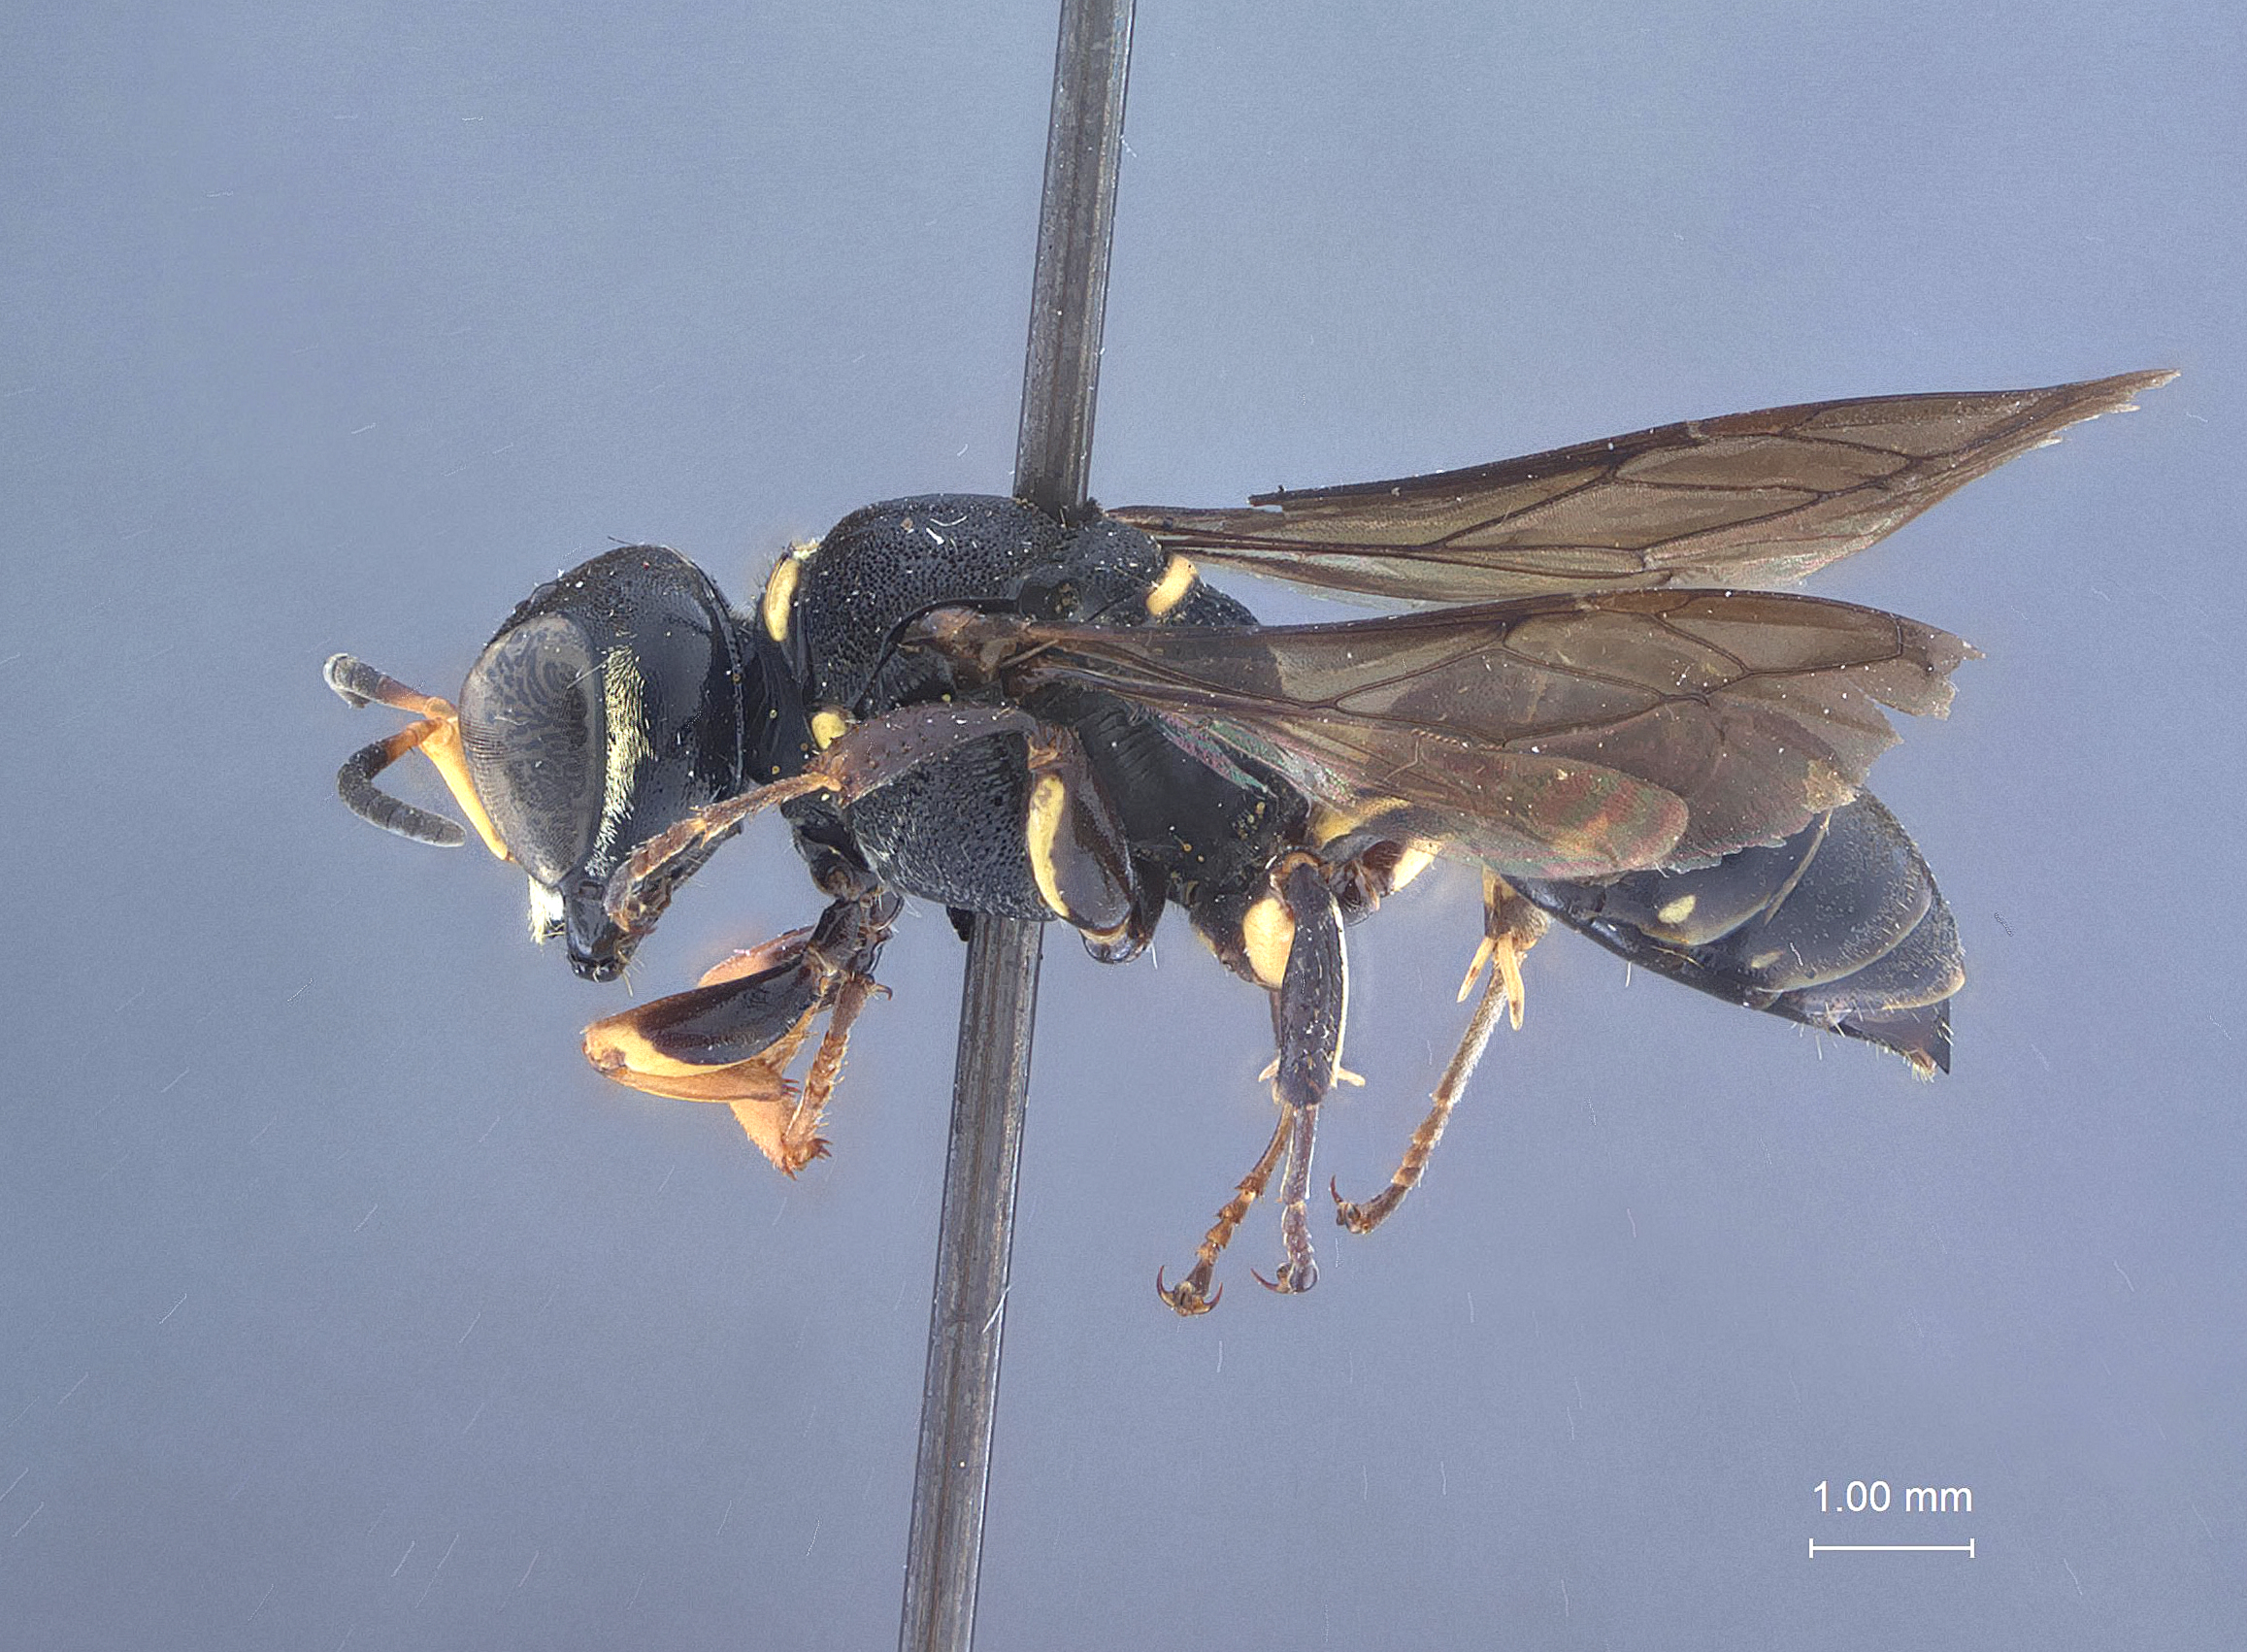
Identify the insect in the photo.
Ectemnius recuperatus
